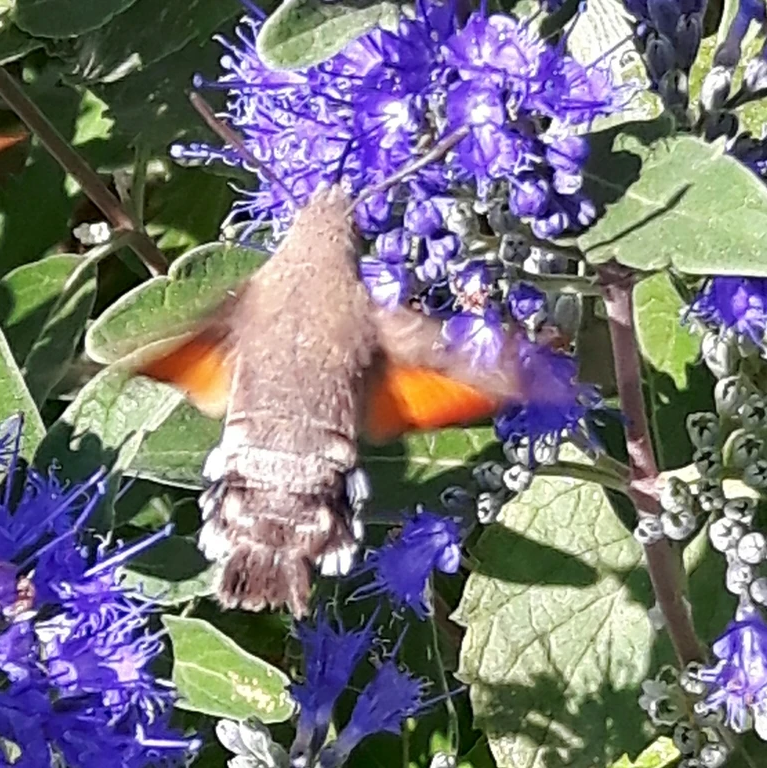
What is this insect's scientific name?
Macroglossum stellatarum
